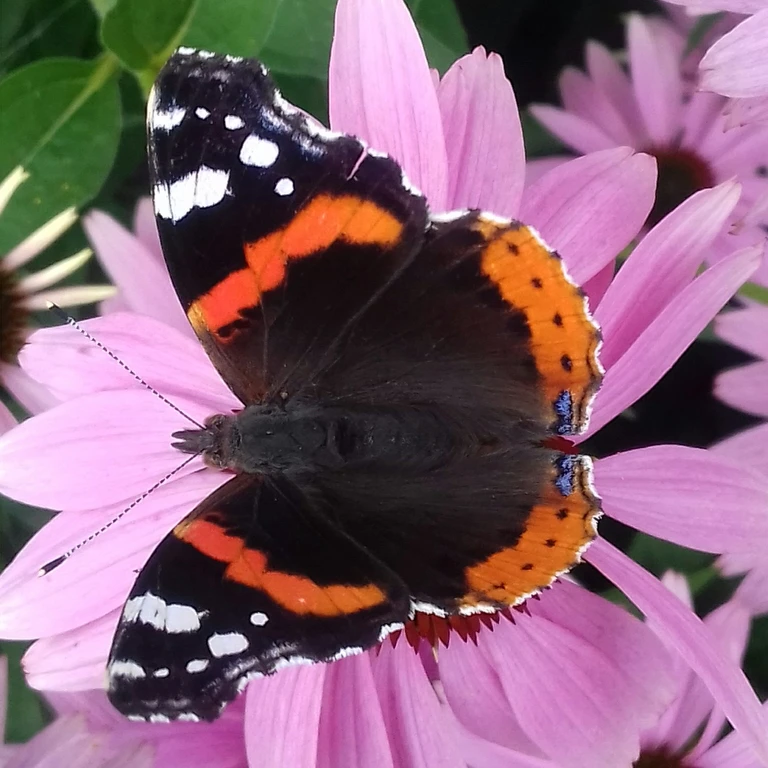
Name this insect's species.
Vanessa atalanta
